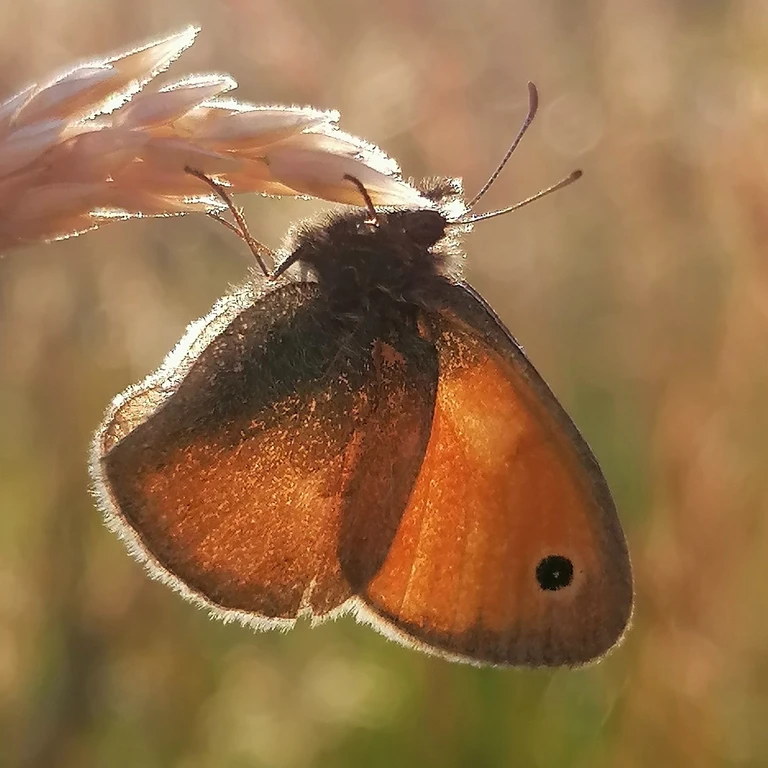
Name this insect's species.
Coenonympha pamphilus
